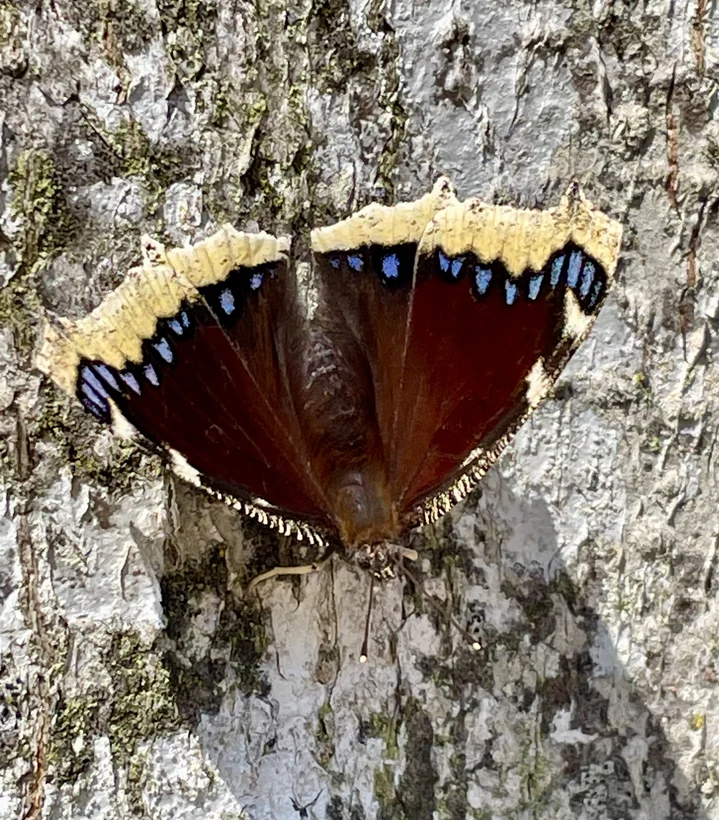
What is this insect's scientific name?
Nymphalis antiopa
